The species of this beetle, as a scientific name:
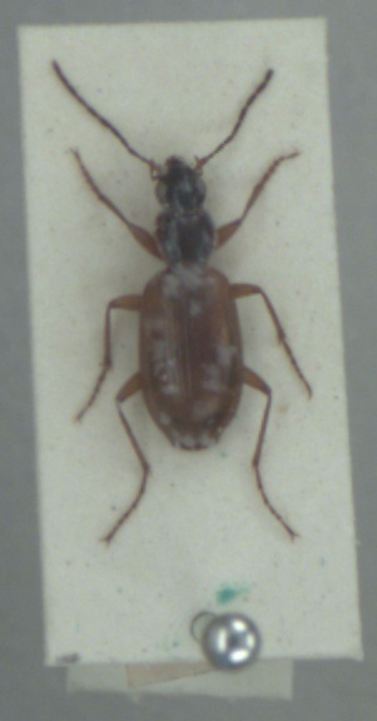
Agonum thoreyi
